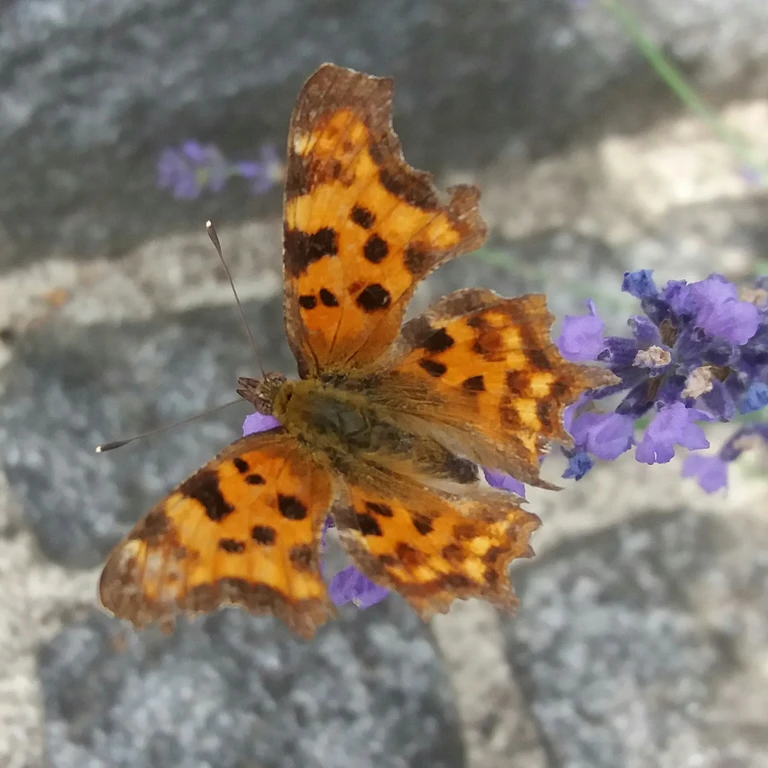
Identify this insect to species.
Polygonia c-album
